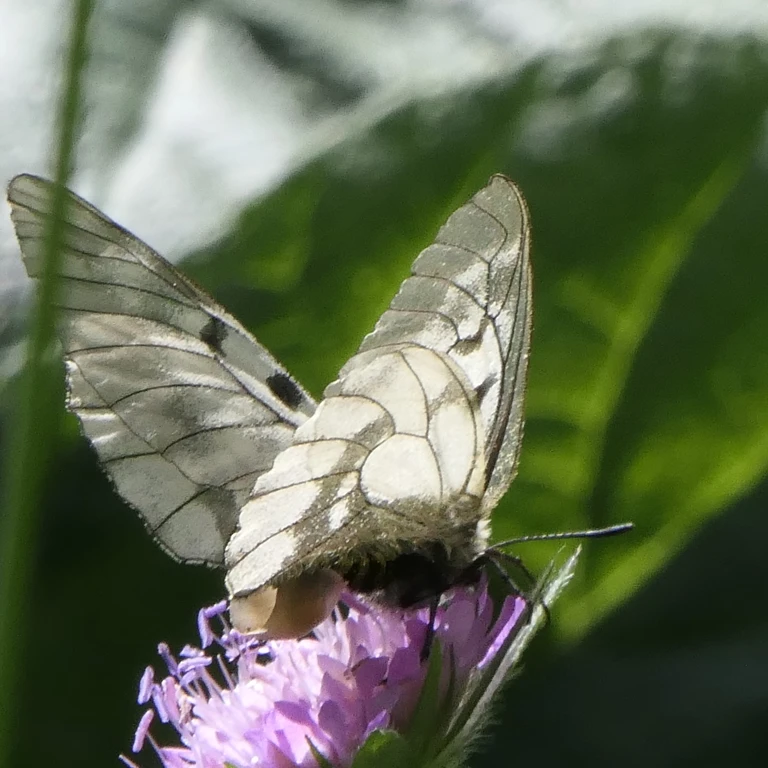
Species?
Parnassius mnemosyne
